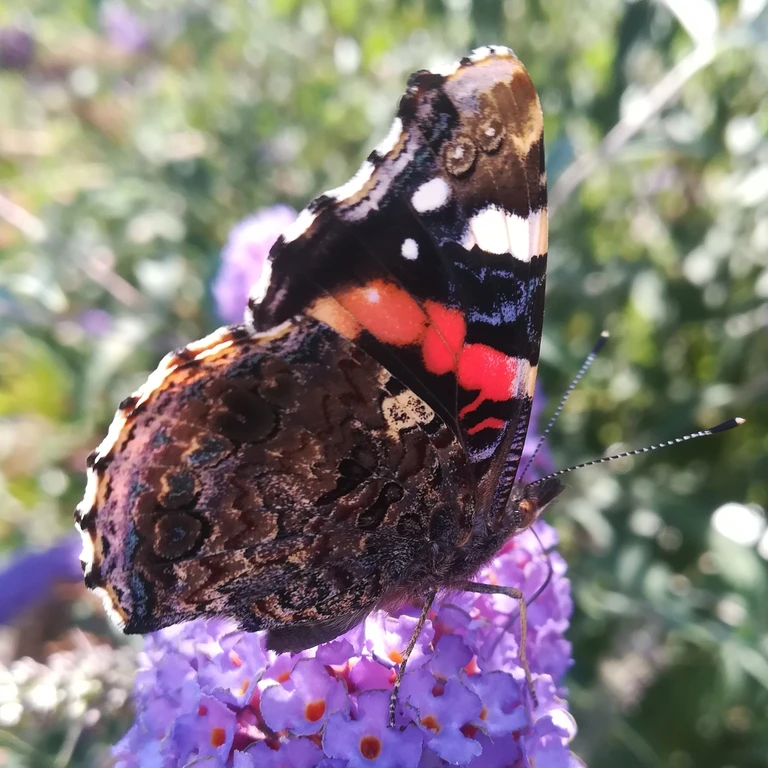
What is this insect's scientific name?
Vanessa atalanta
